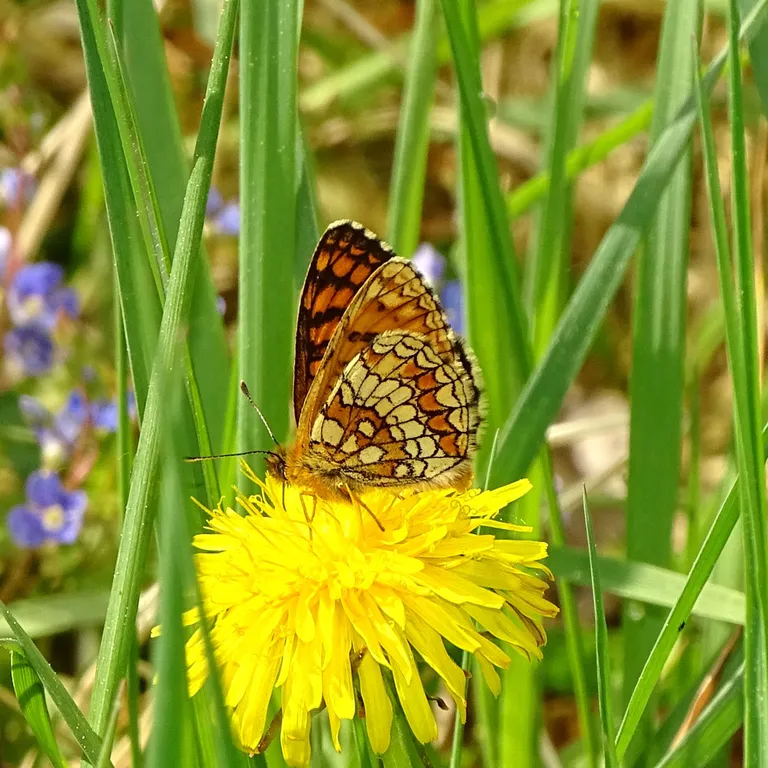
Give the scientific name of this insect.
Melitaea athalia
